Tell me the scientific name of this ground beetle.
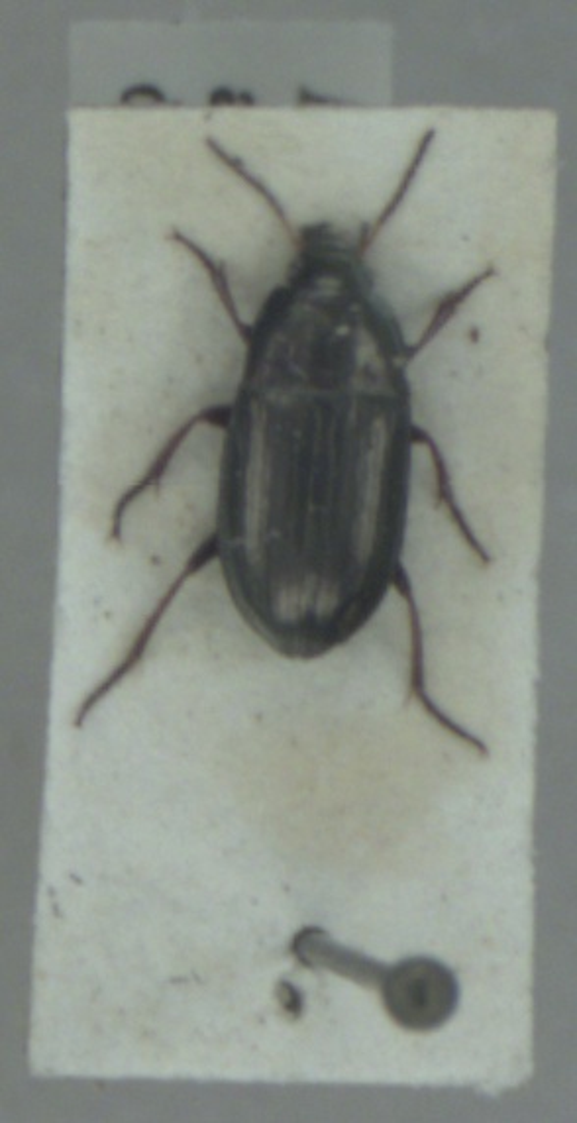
Amara aenea
